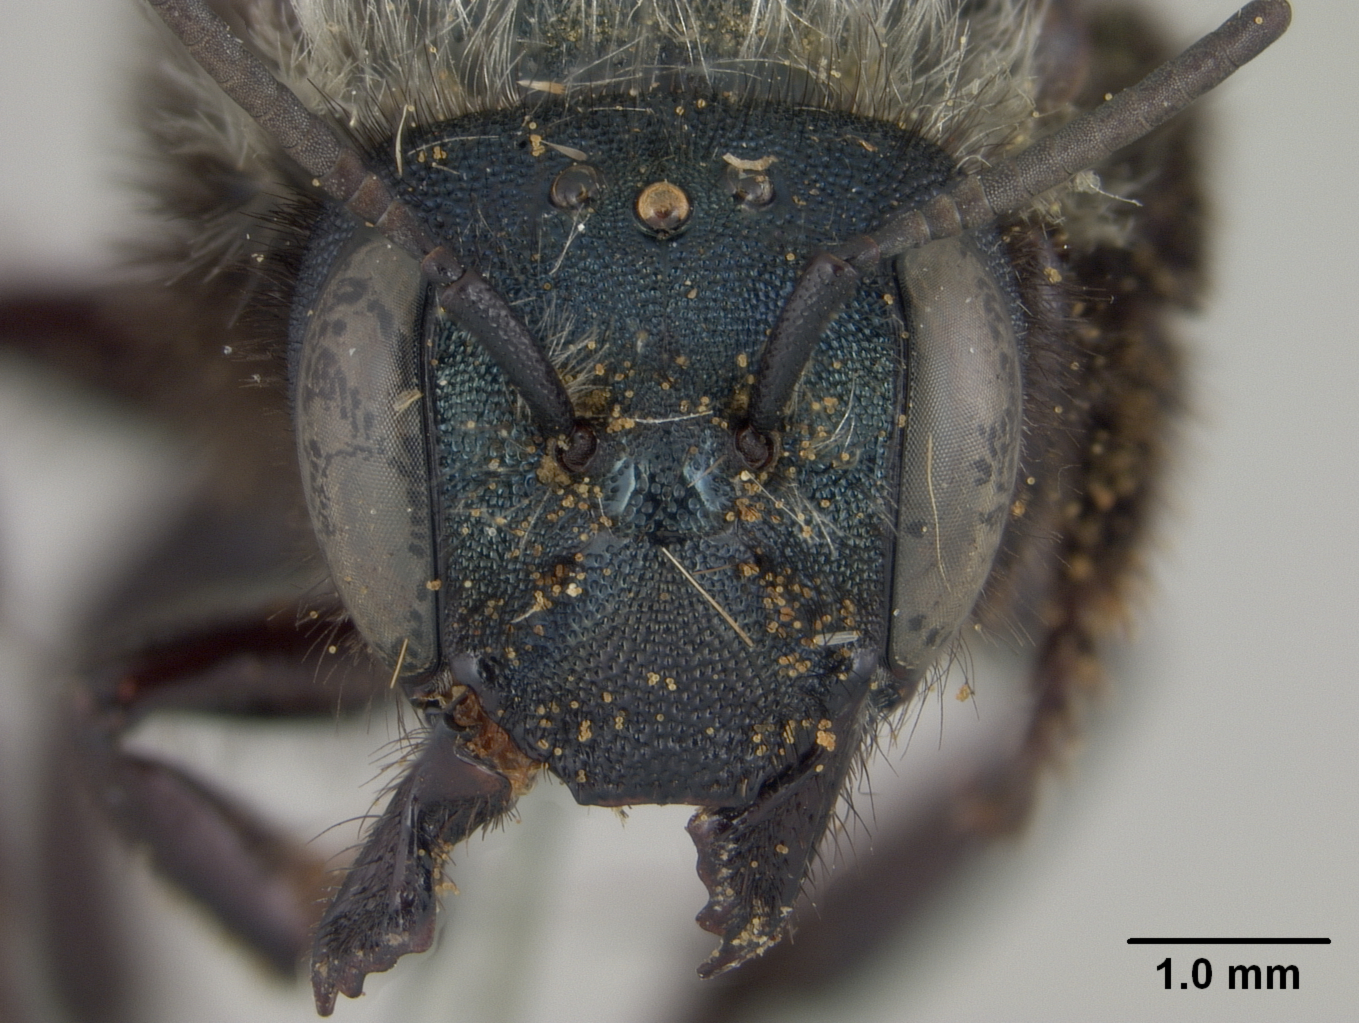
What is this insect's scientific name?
Osmia gaillardiae
